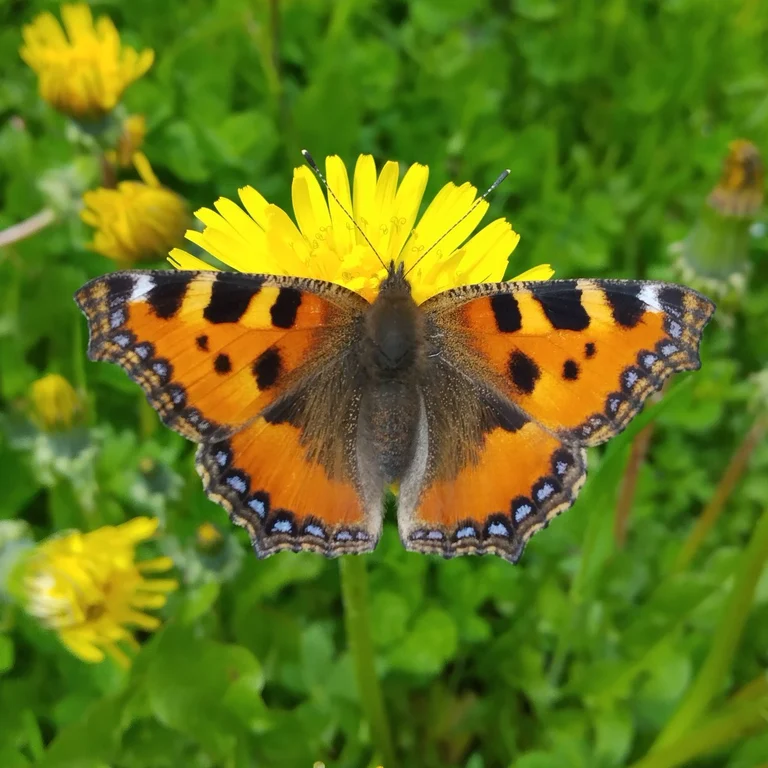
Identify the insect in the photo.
Aglais urticae
